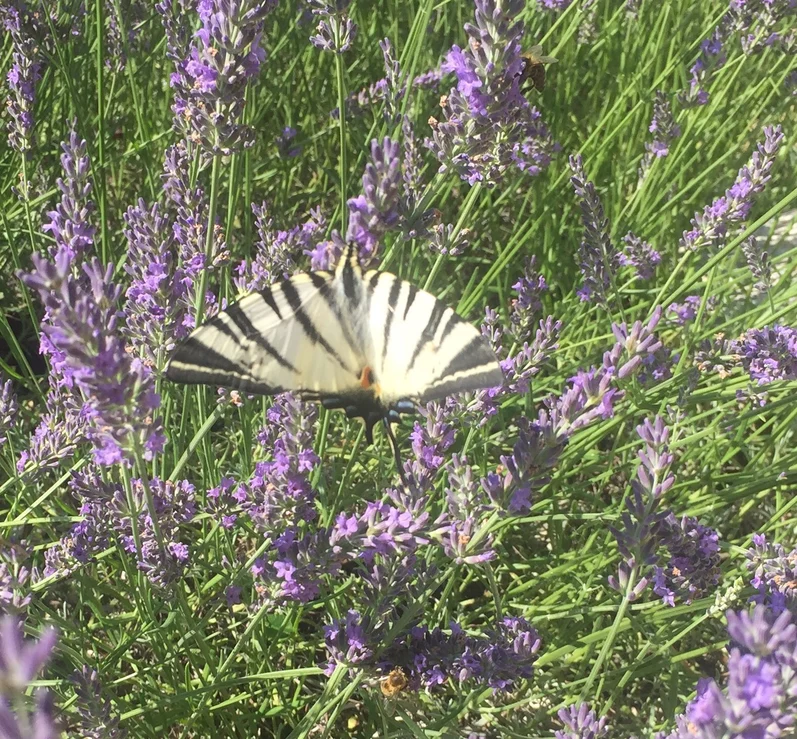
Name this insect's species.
Iphiclides podalirius
